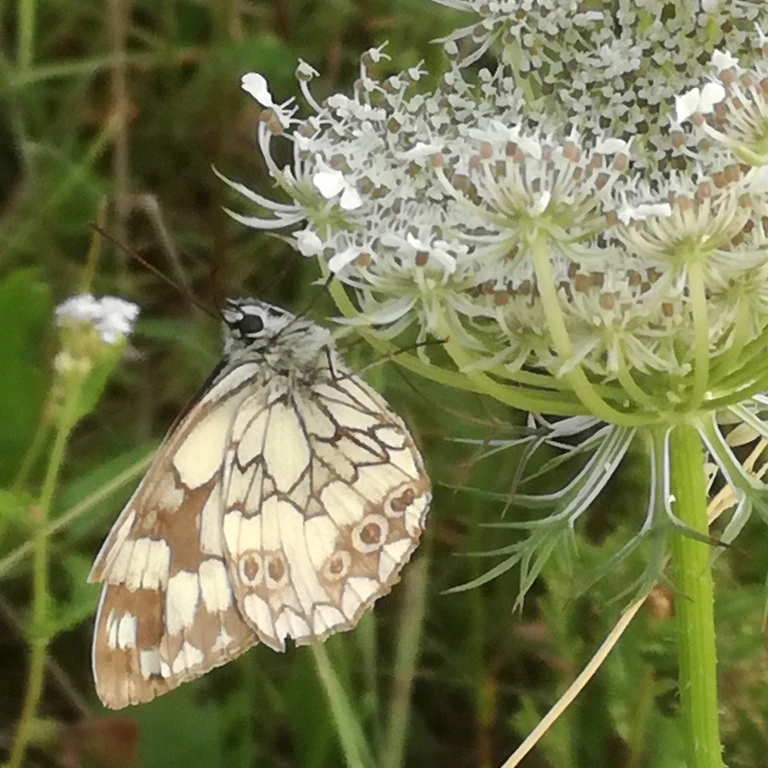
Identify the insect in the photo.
Melanargia galathea
